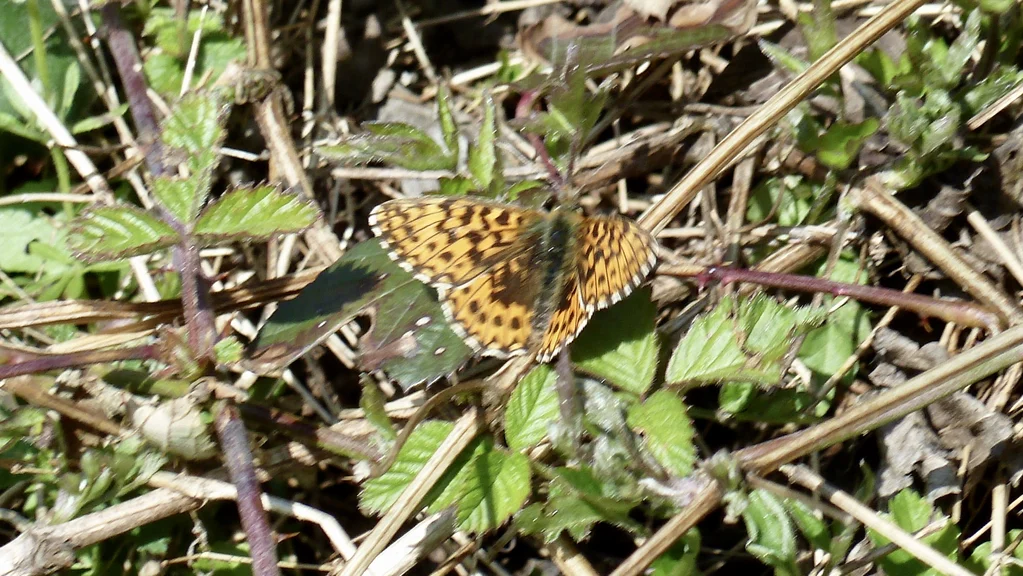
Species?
Boloria dia
